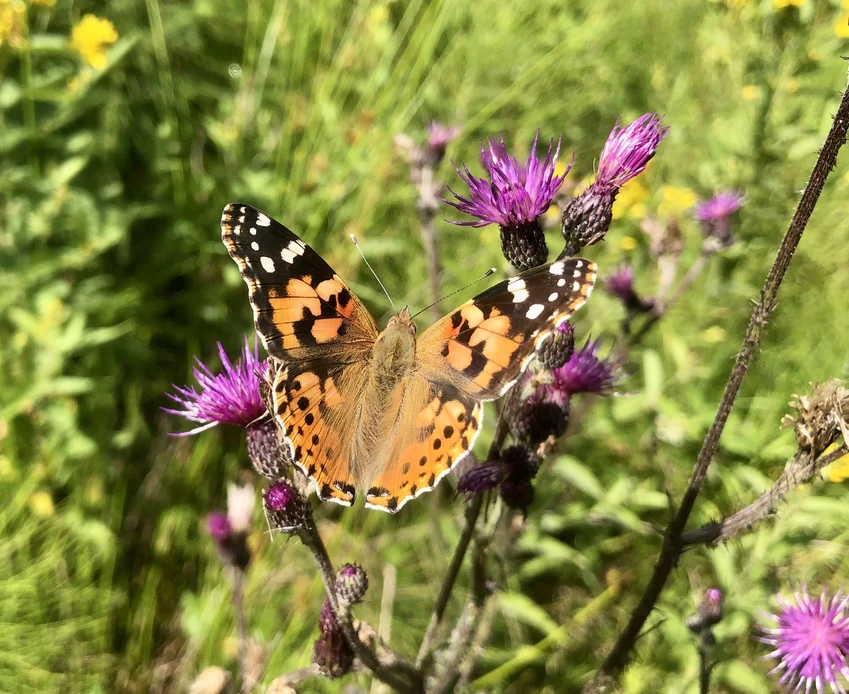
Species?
Vanessa cardui
